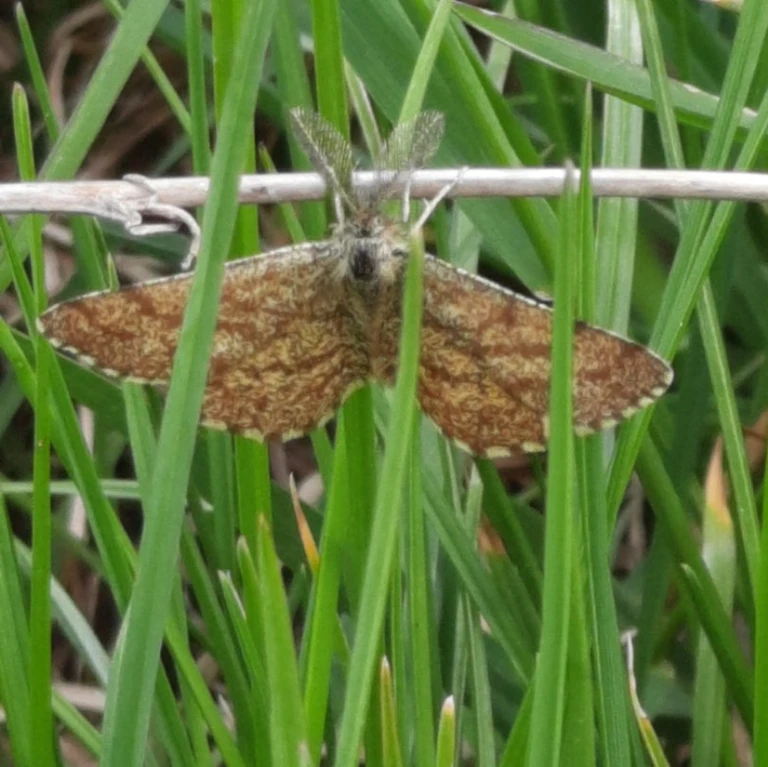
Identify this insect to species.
Ematurga atomaria
